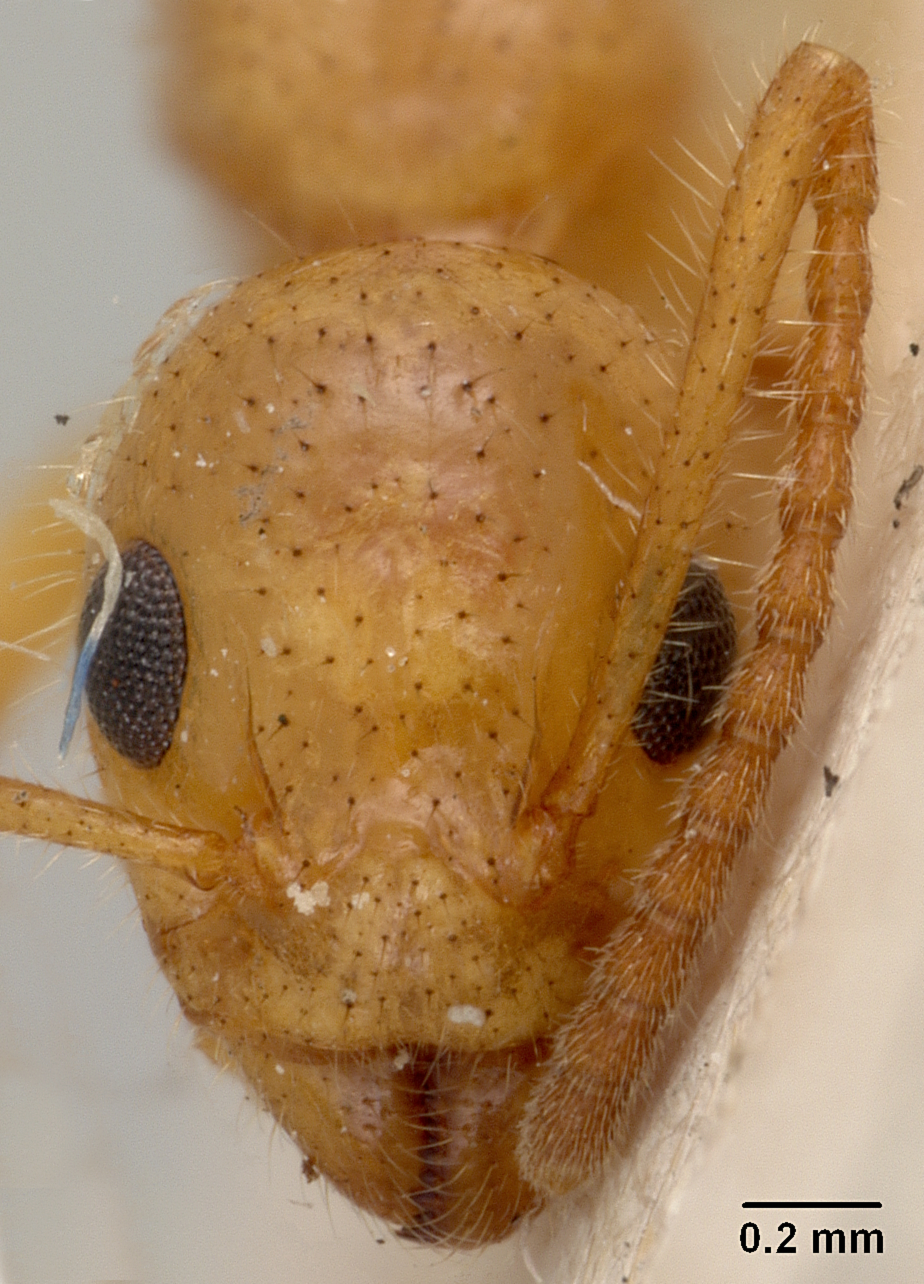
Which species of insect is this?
Dolichoderus tricolor
